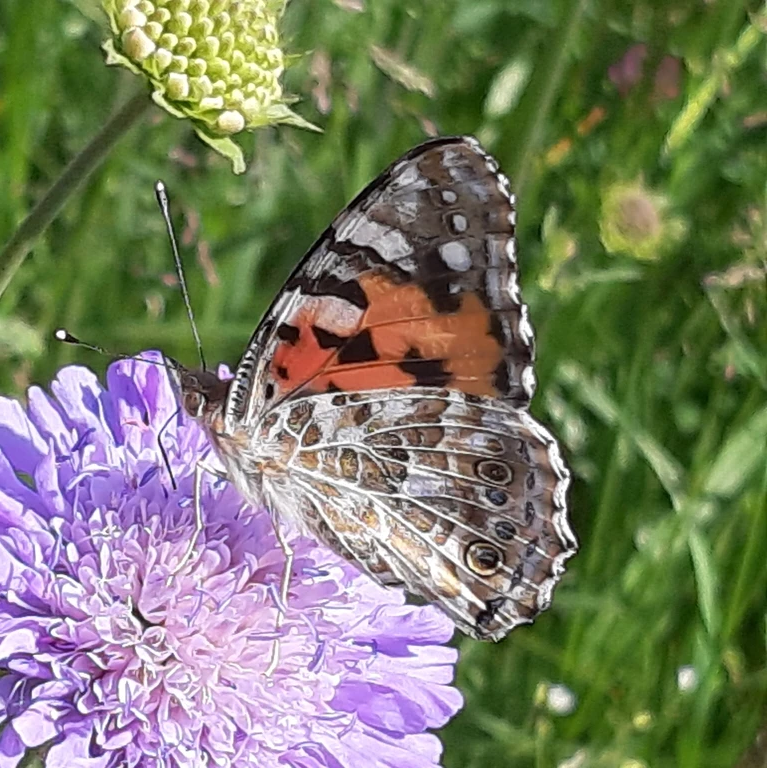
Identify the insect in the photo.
Vanessa cardui
